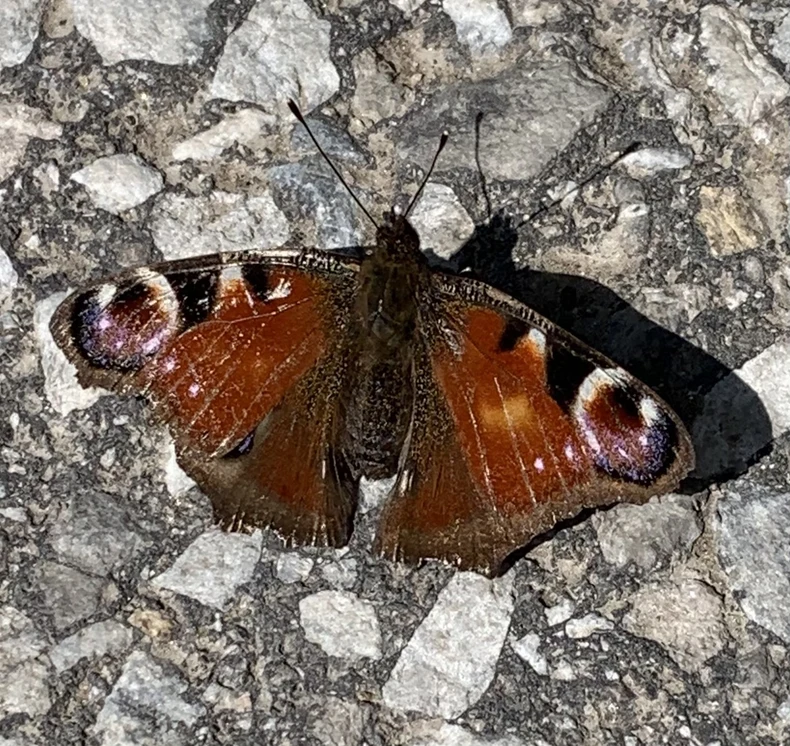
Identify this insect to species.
Aglais io
